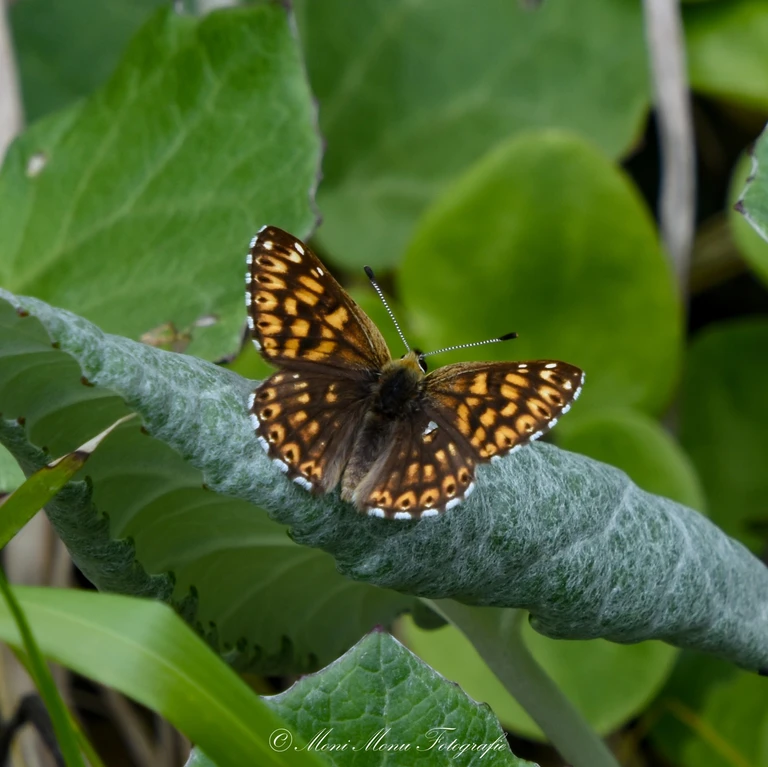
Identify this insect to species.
Hamearis lucina
